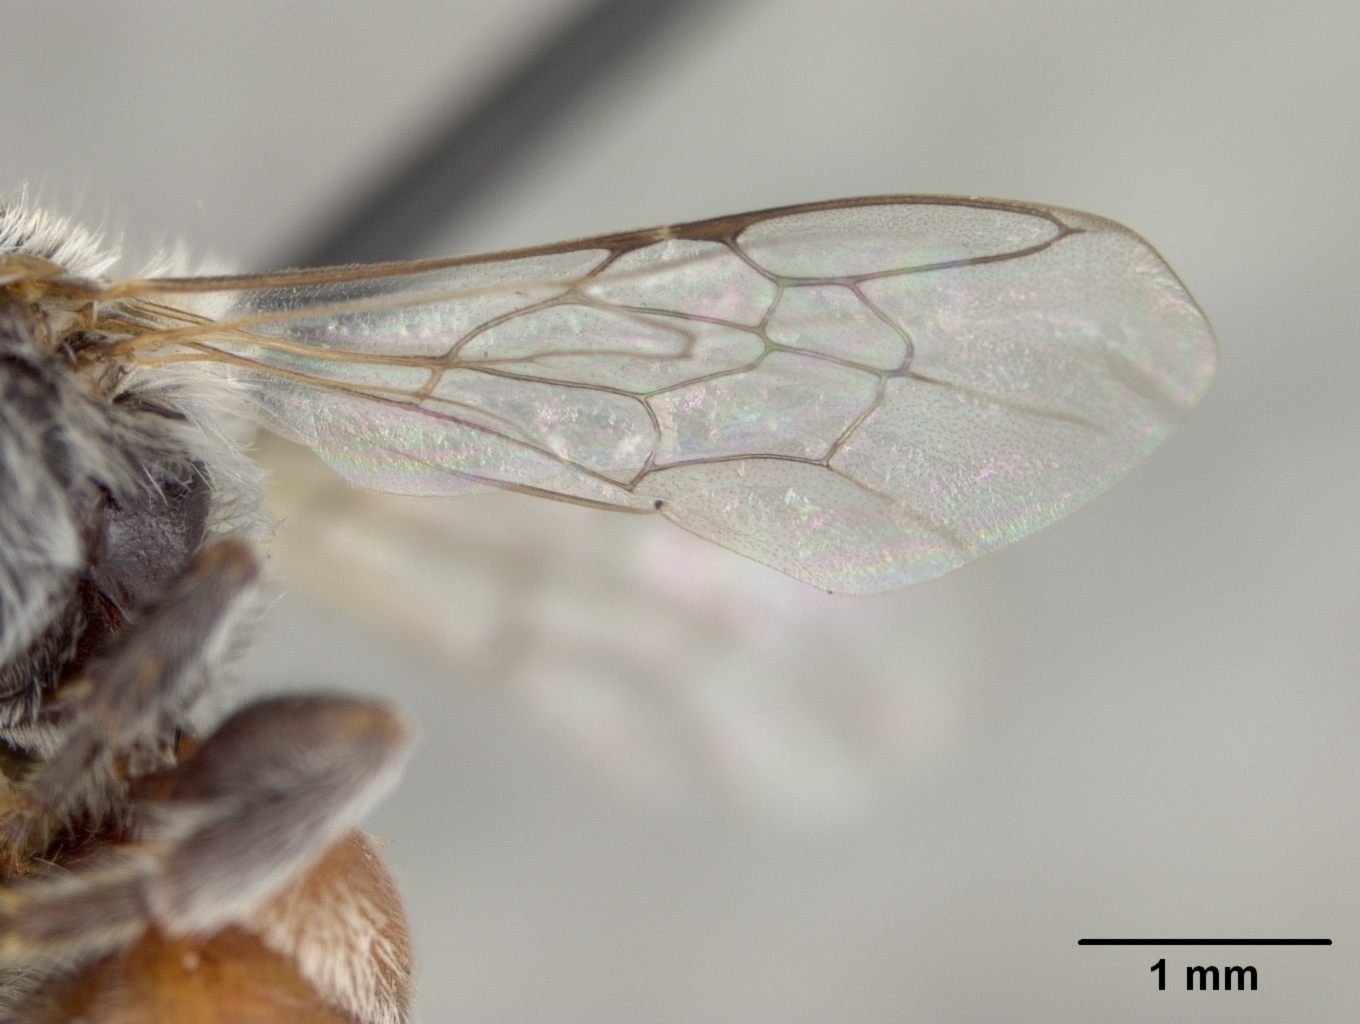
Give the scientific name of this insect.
Proteriades shoshone
